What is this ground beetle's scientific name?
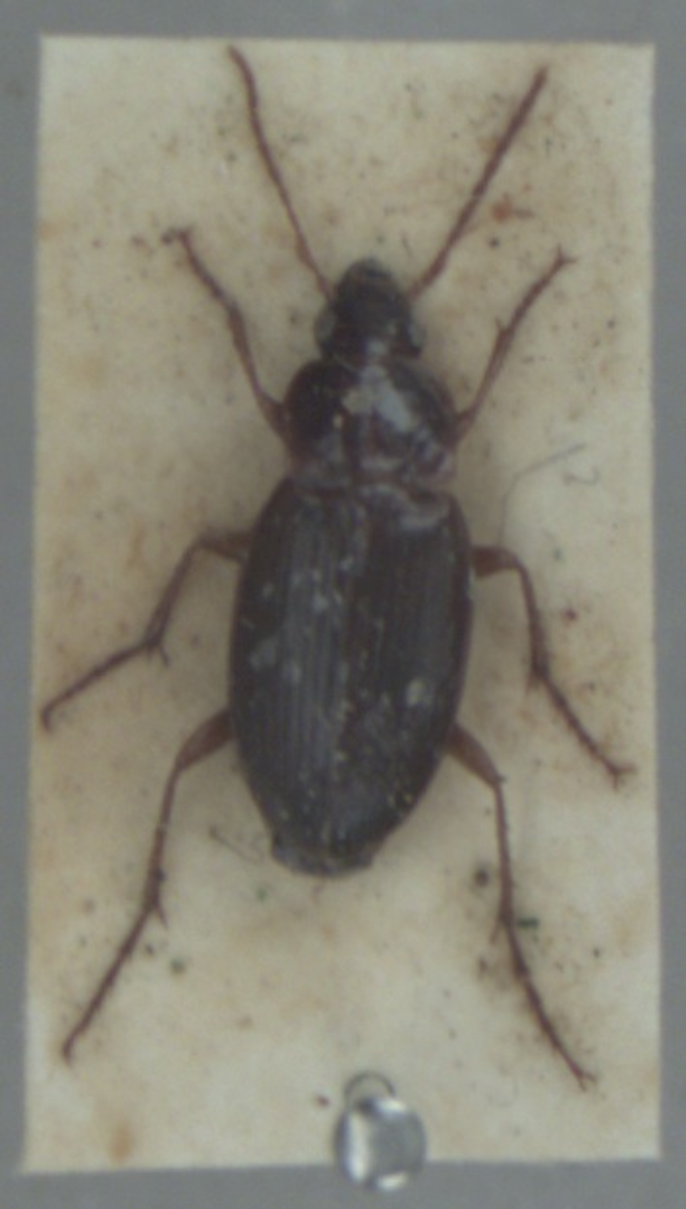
Calathus mollis
